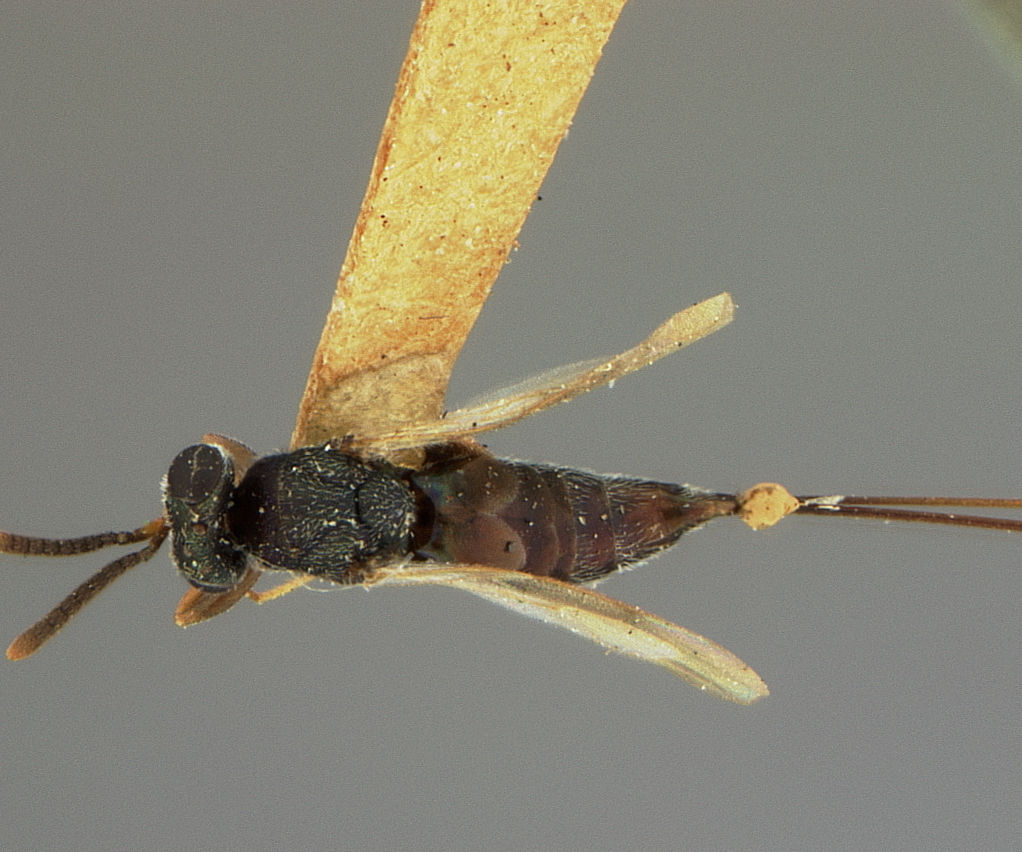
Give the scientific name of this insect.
Websterellus tritici
